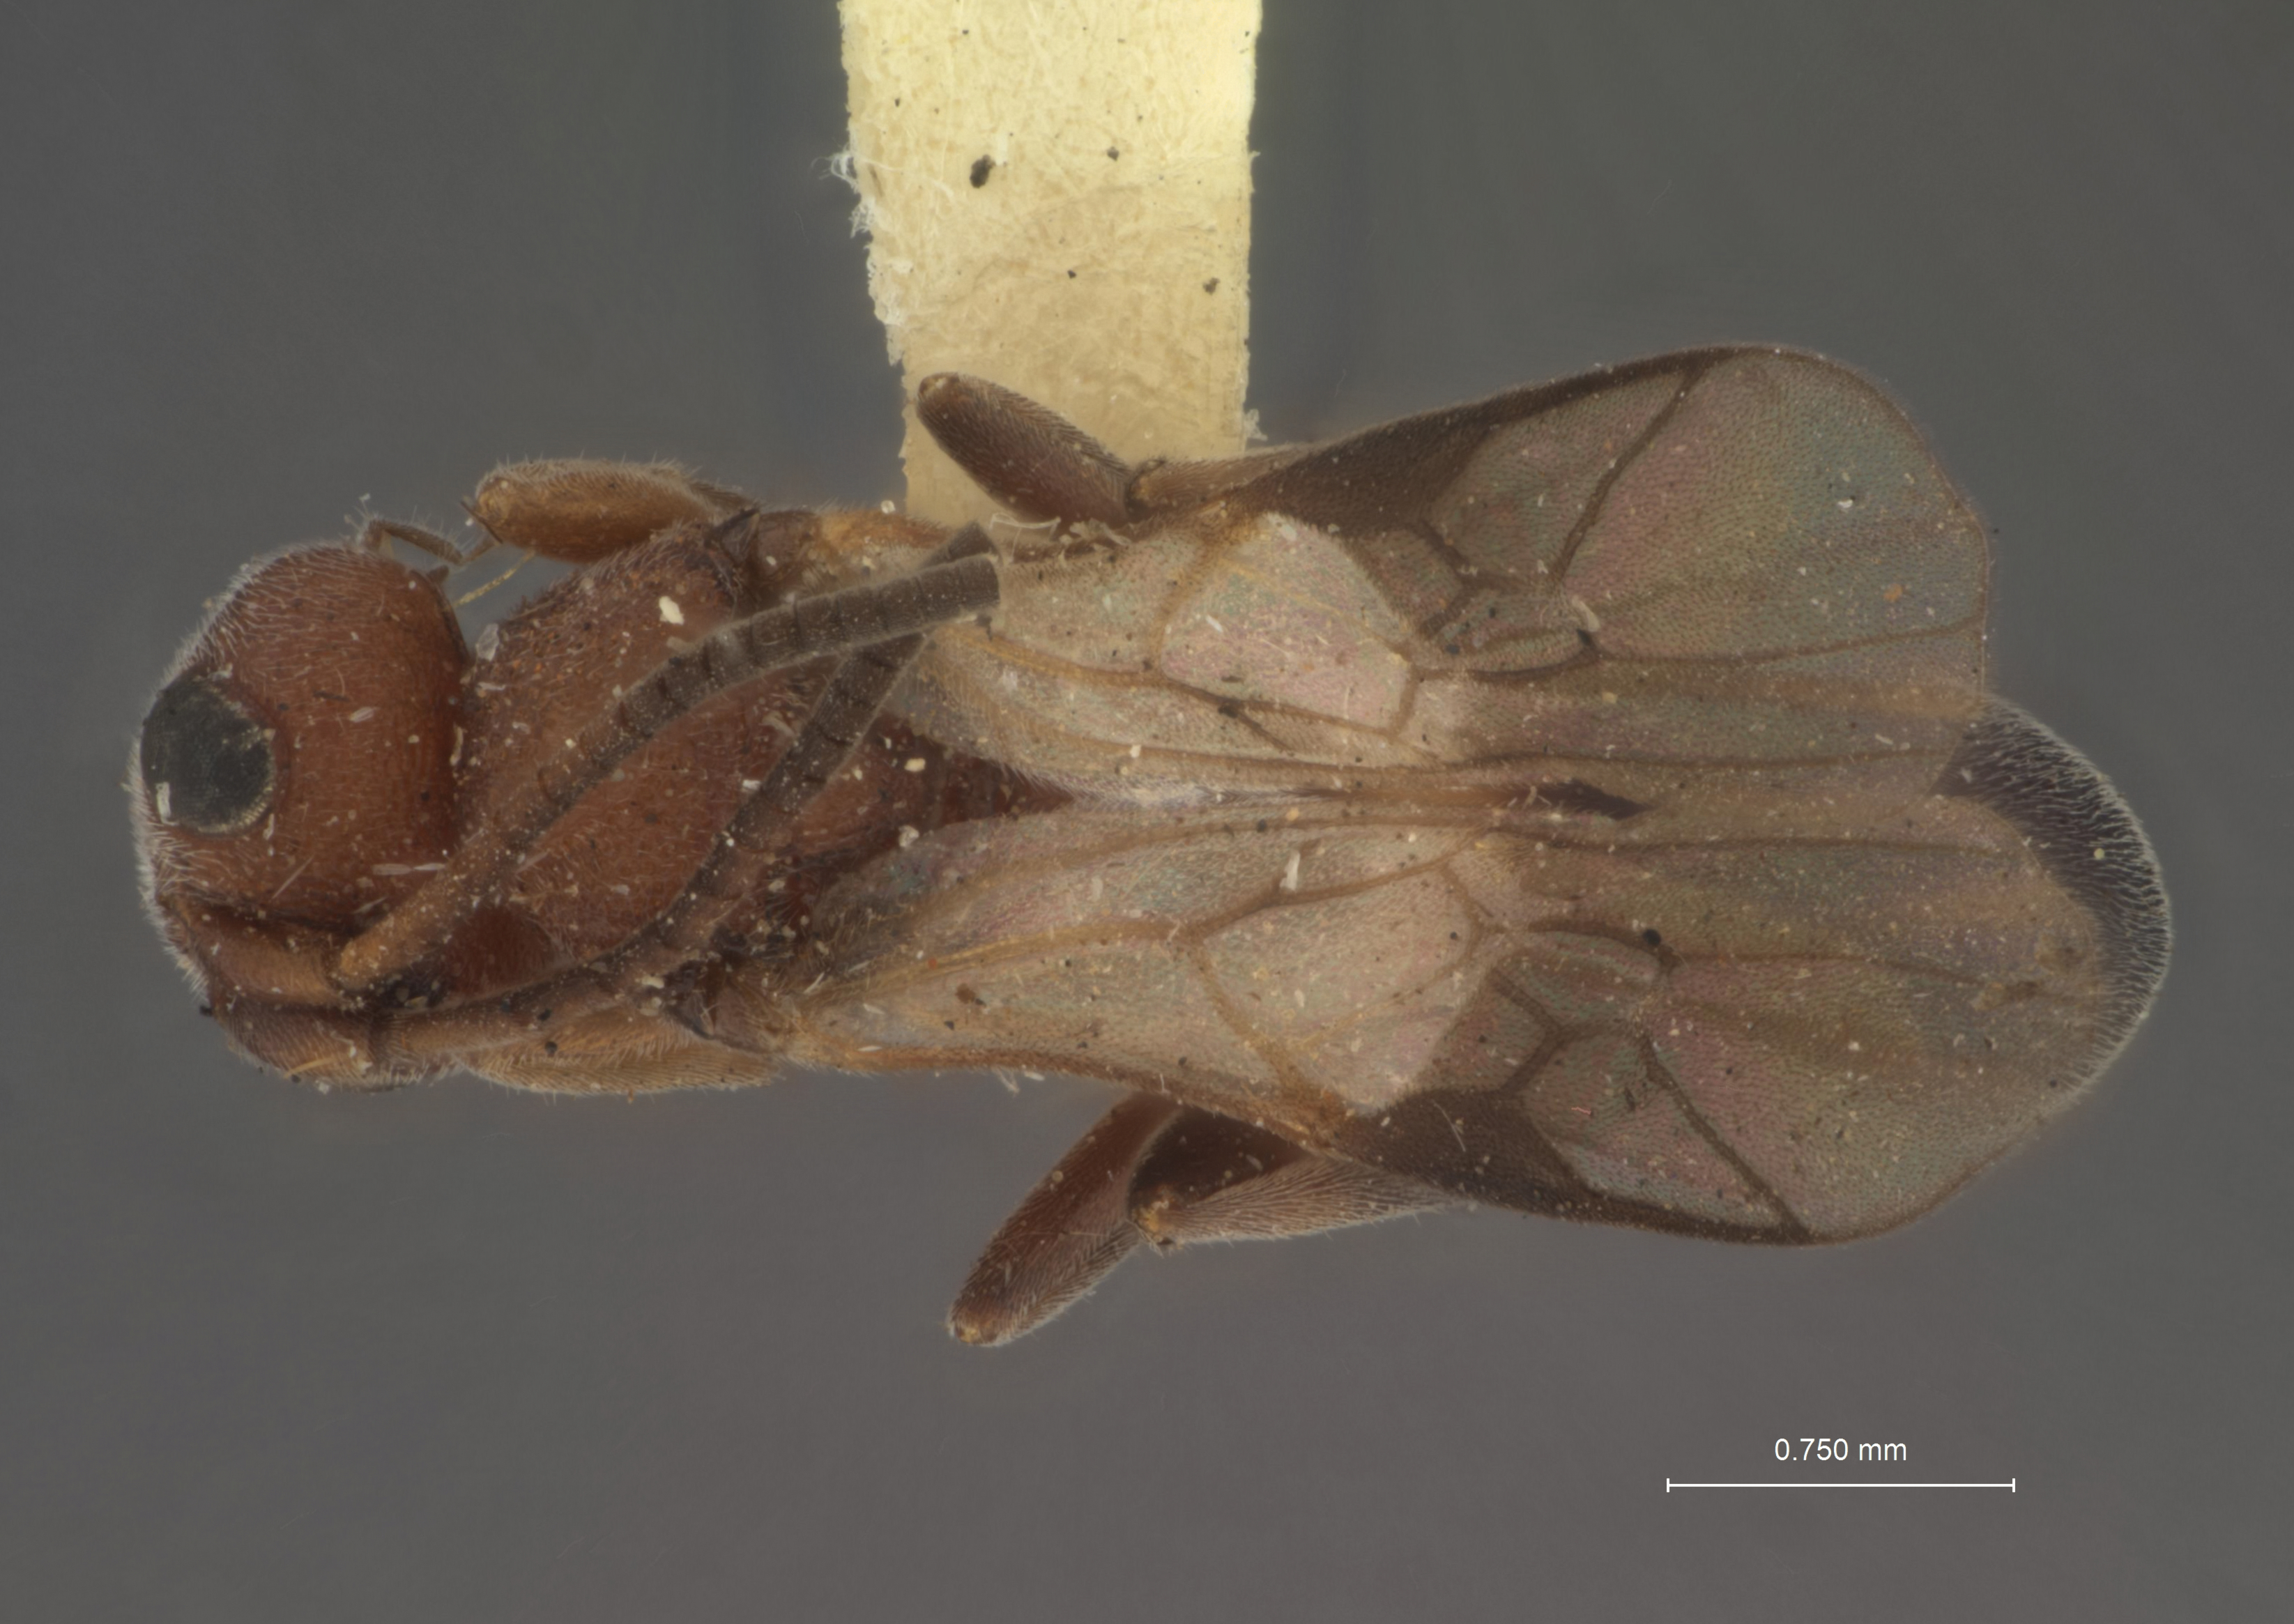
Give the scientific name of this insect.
Ascogaster erythrothorax
